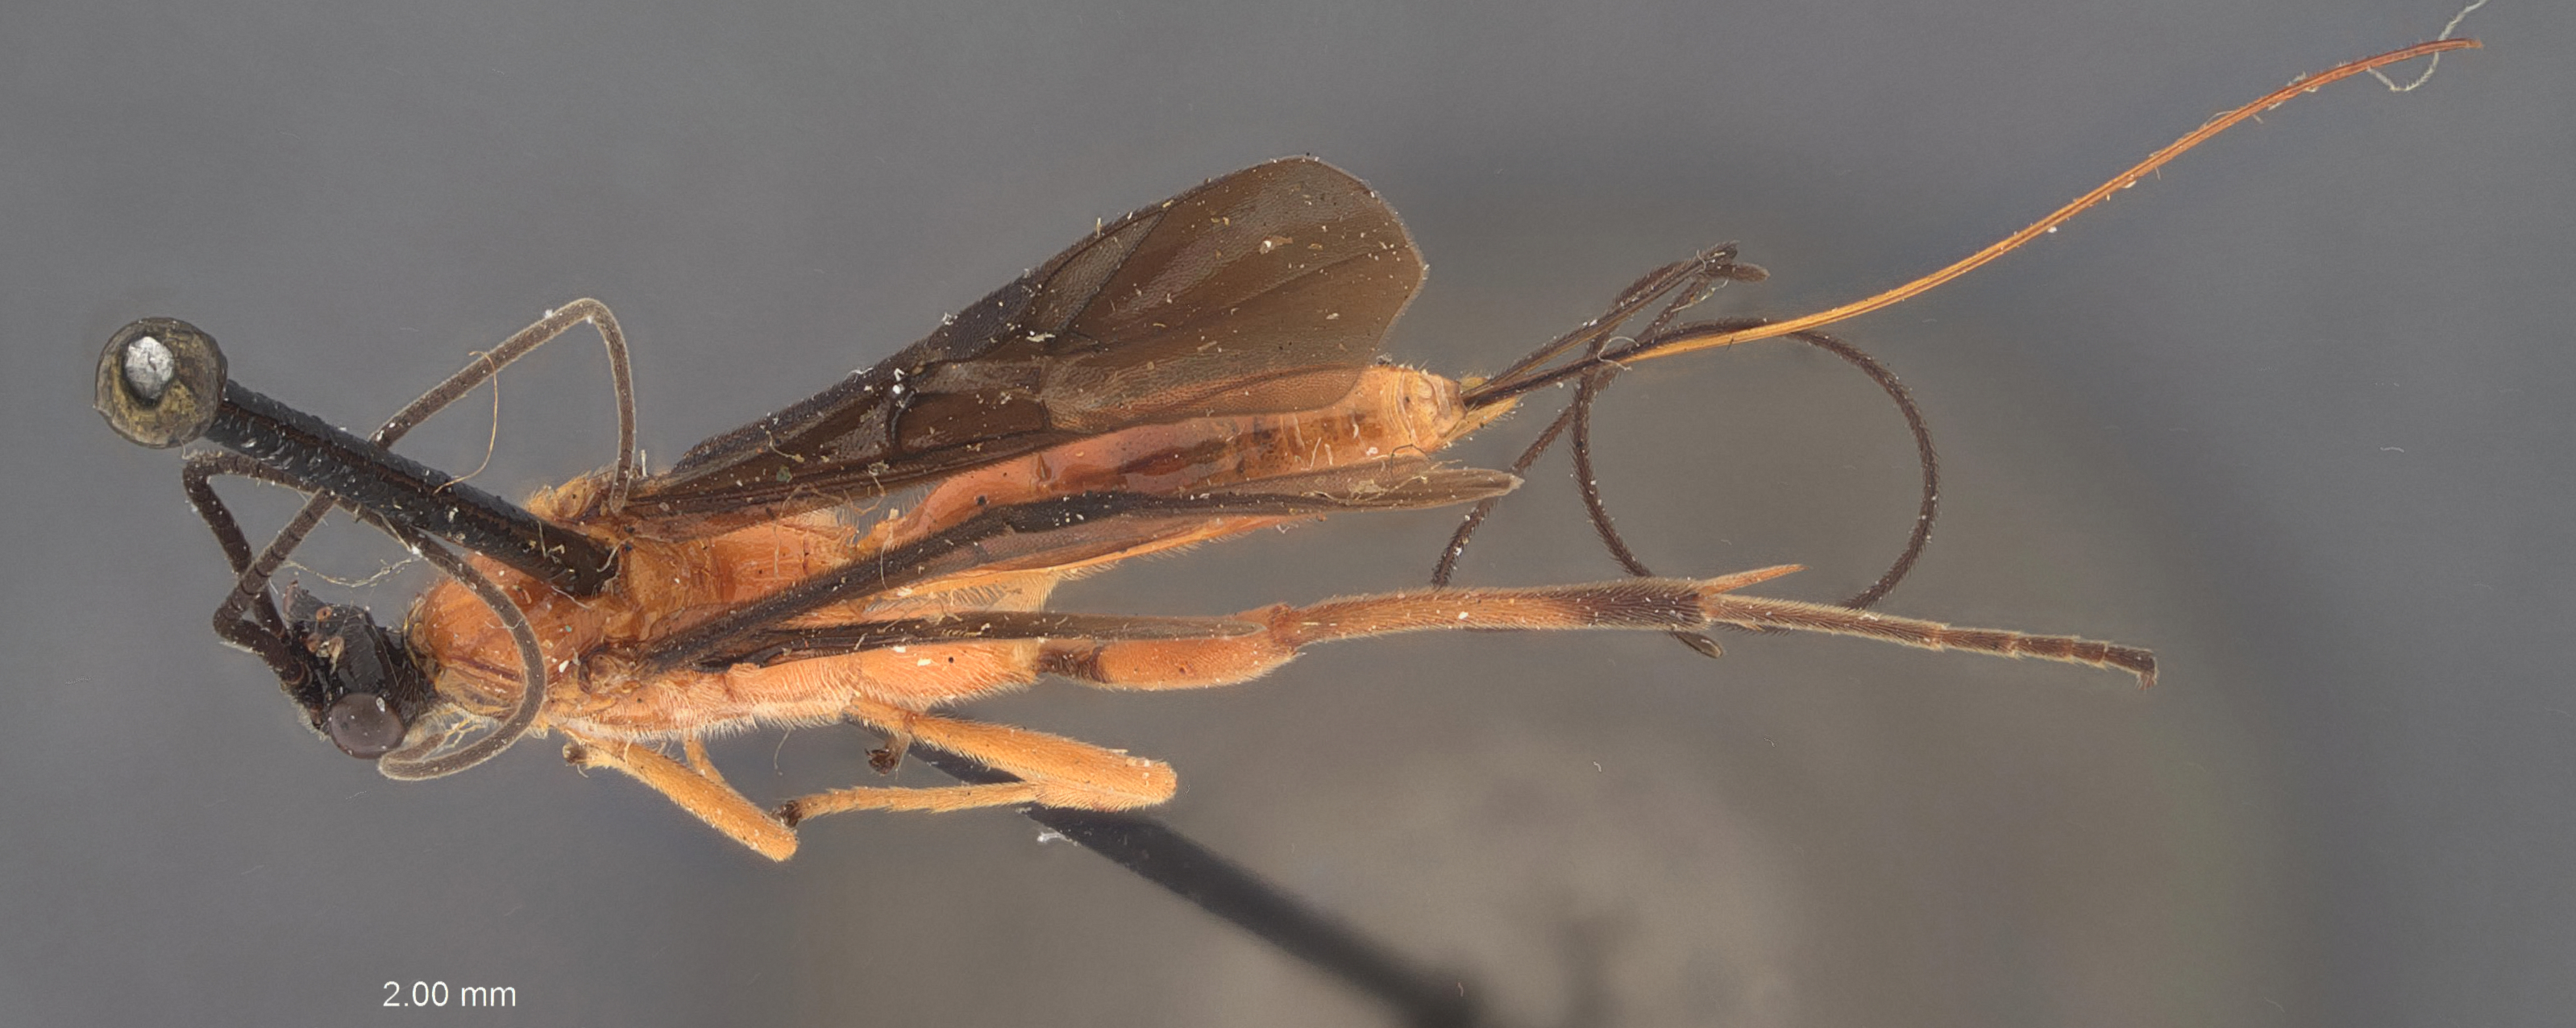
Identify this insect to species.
Bassus marginatifrons
